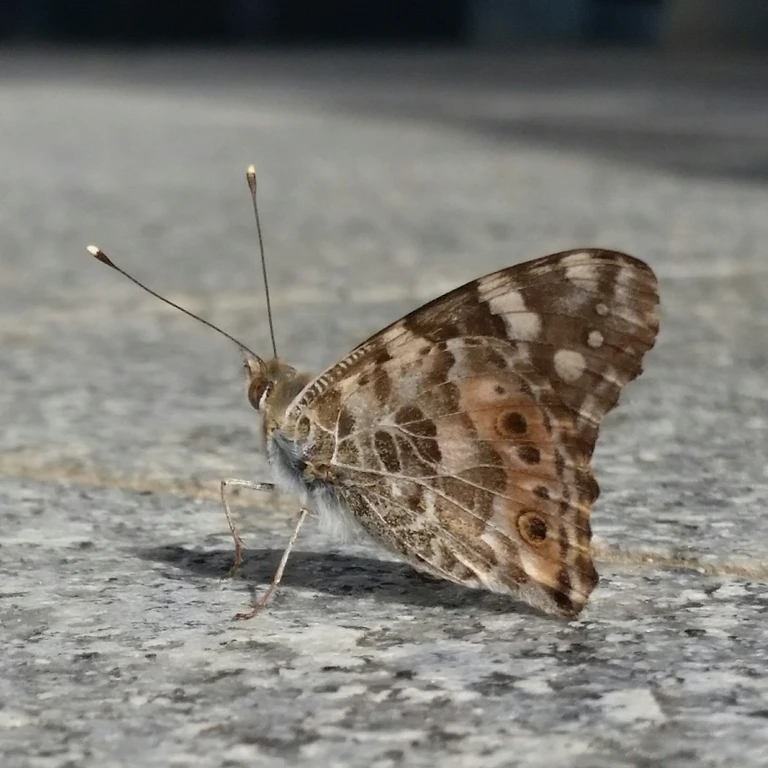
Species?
Vanessa cardui
